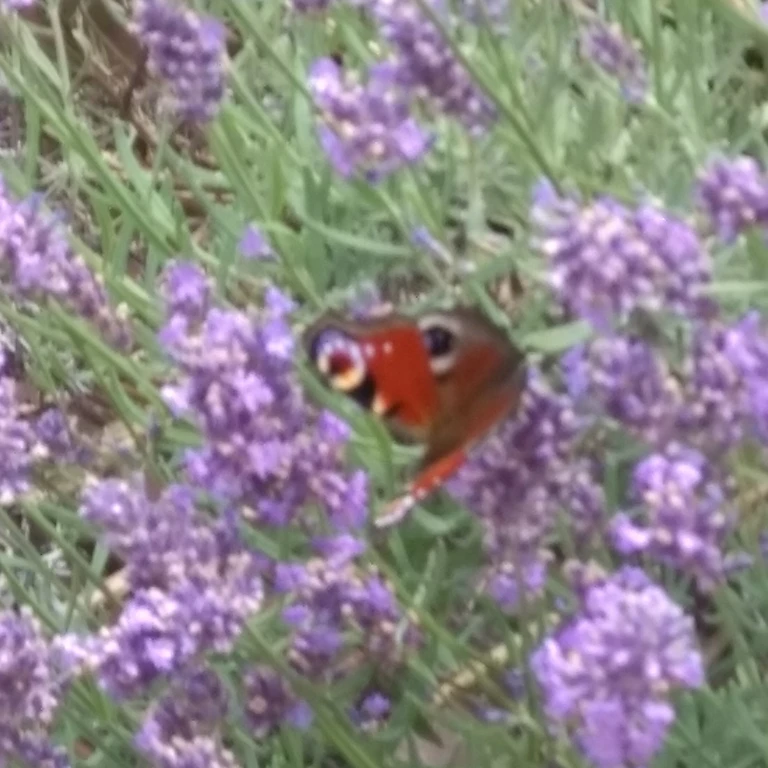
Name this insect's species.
Aglais io
